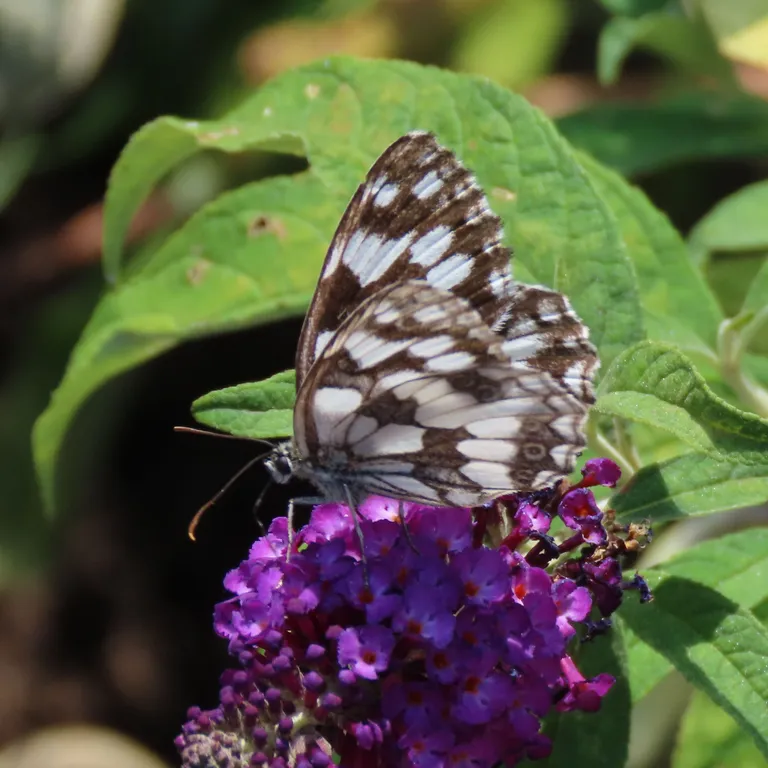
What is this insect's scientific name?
Melanargia galathea
